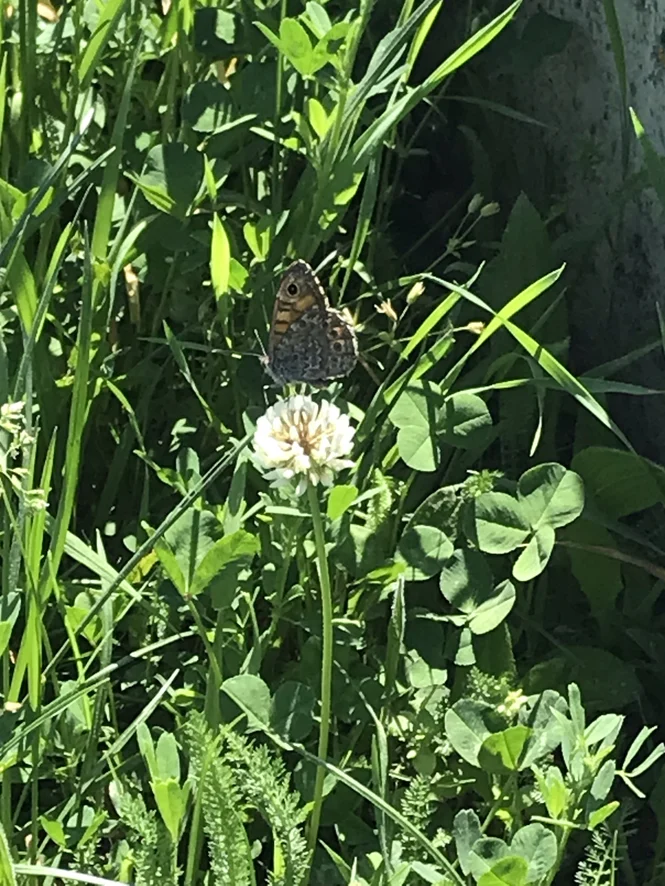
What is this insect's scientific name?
Lasiommata megera (also Pararge megera)
